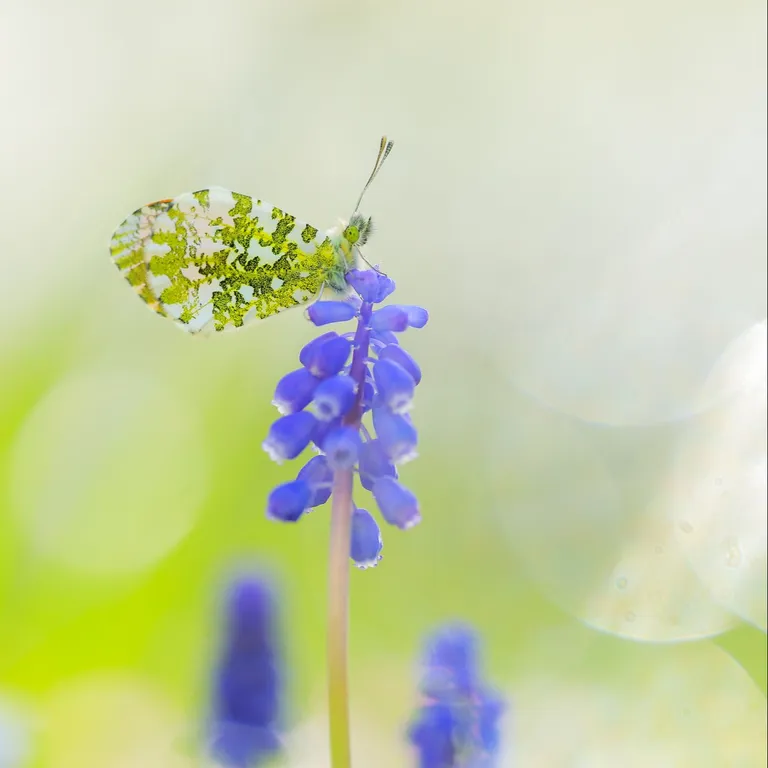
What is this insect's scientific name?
Anthocharis cardamines
